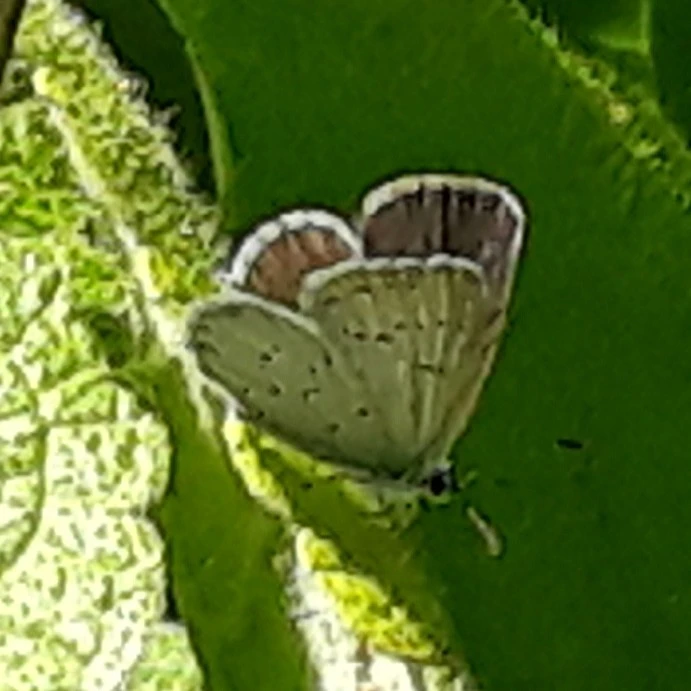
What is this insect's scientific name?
Cupido minimus
